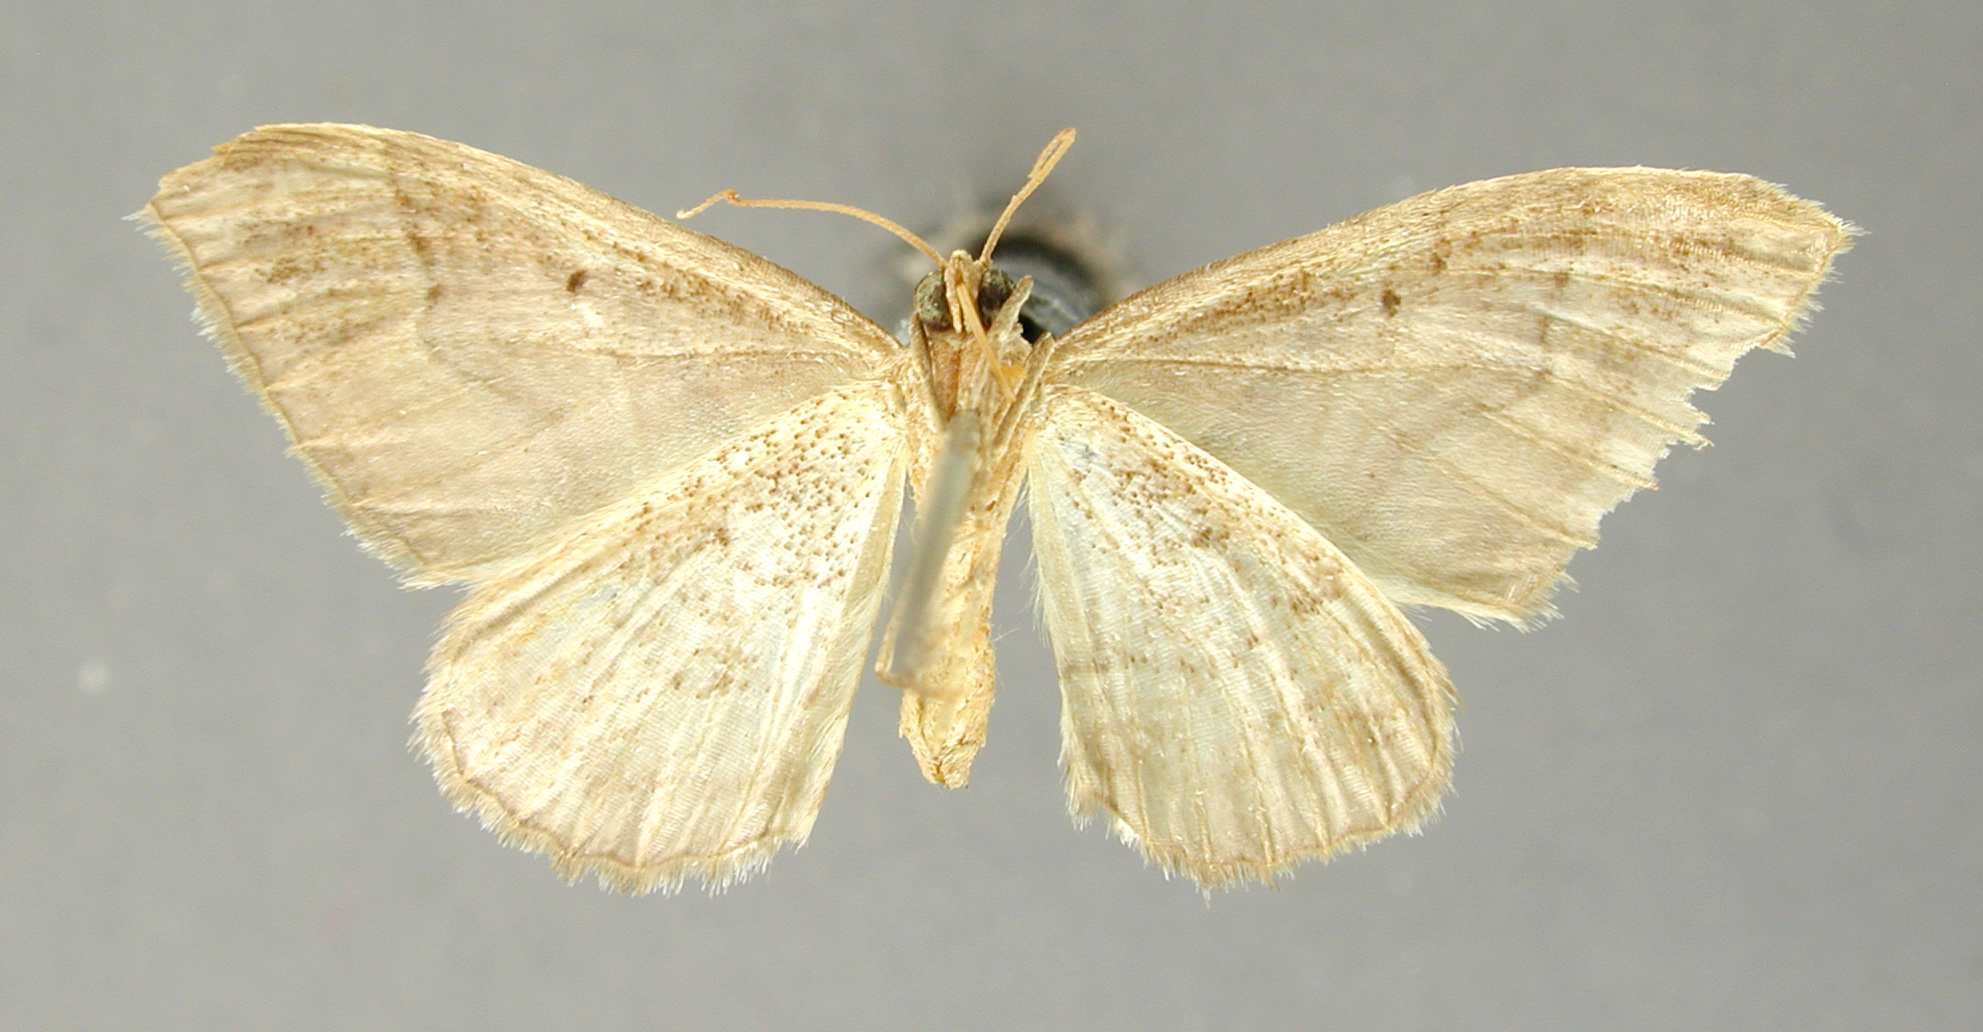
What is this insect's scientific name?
Phibalapteryx emanata
